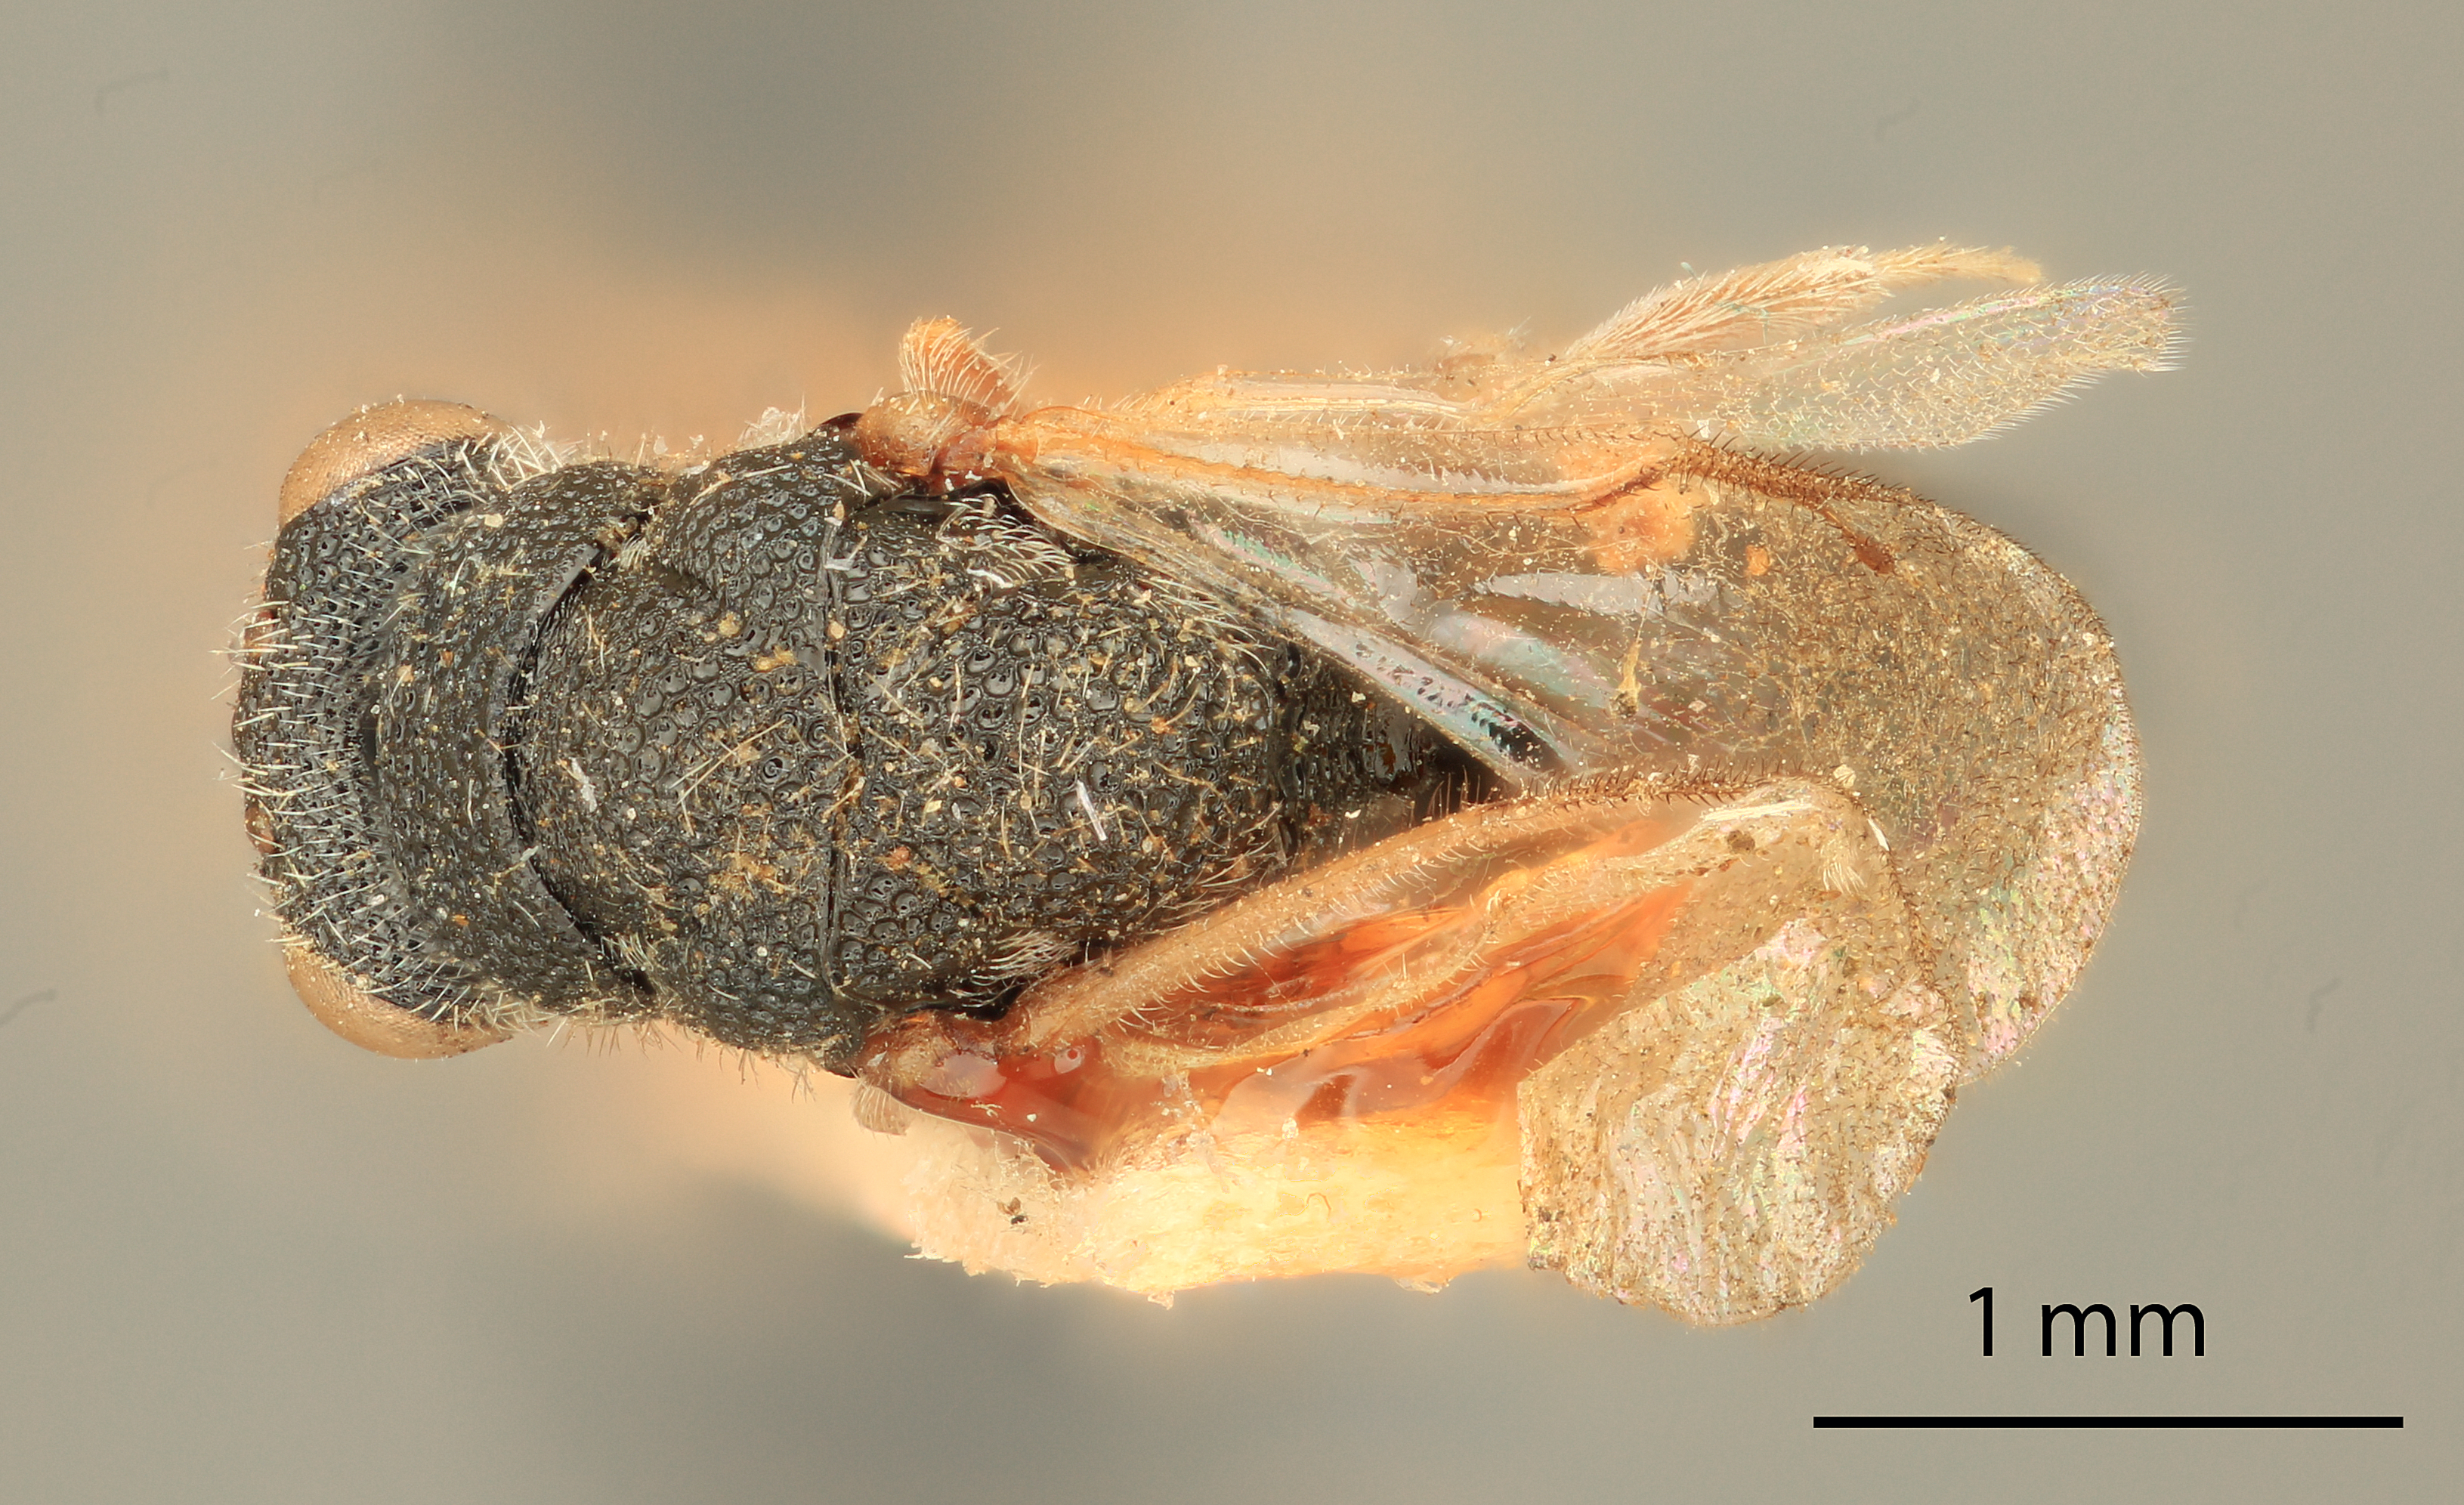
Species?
Eurytoma spadix
